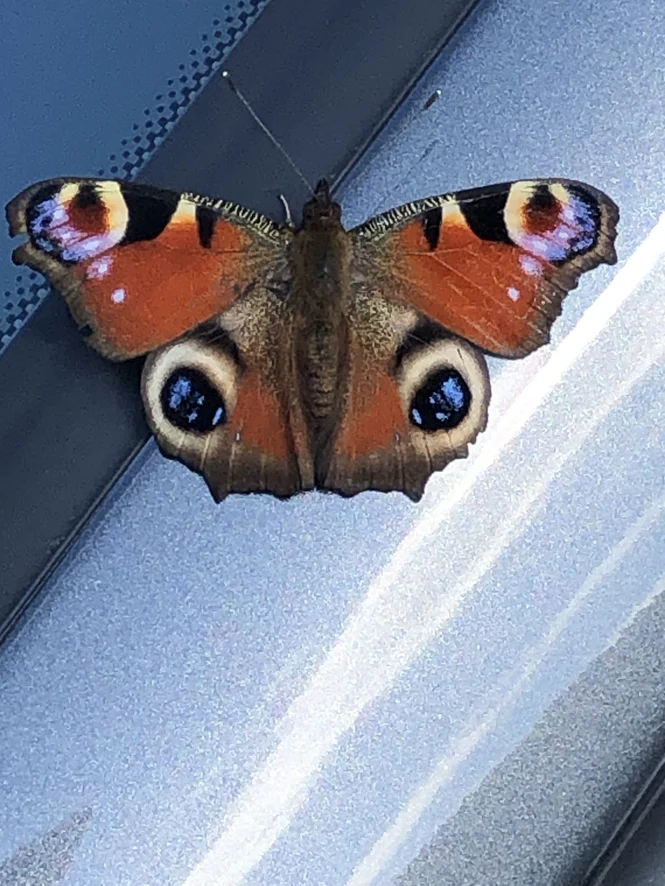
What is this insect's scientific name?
Aglais io
